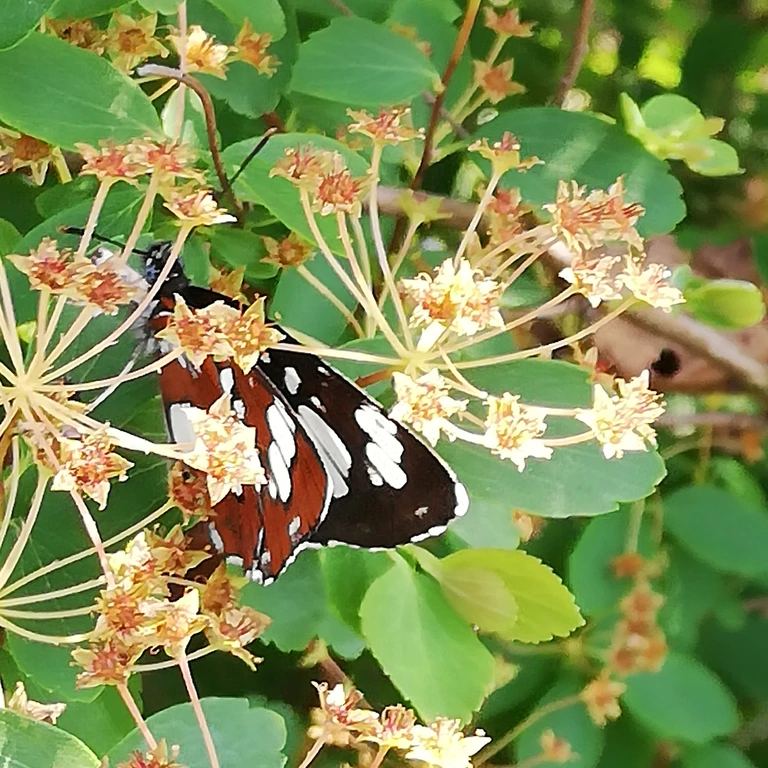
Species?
Neptis rivularis
